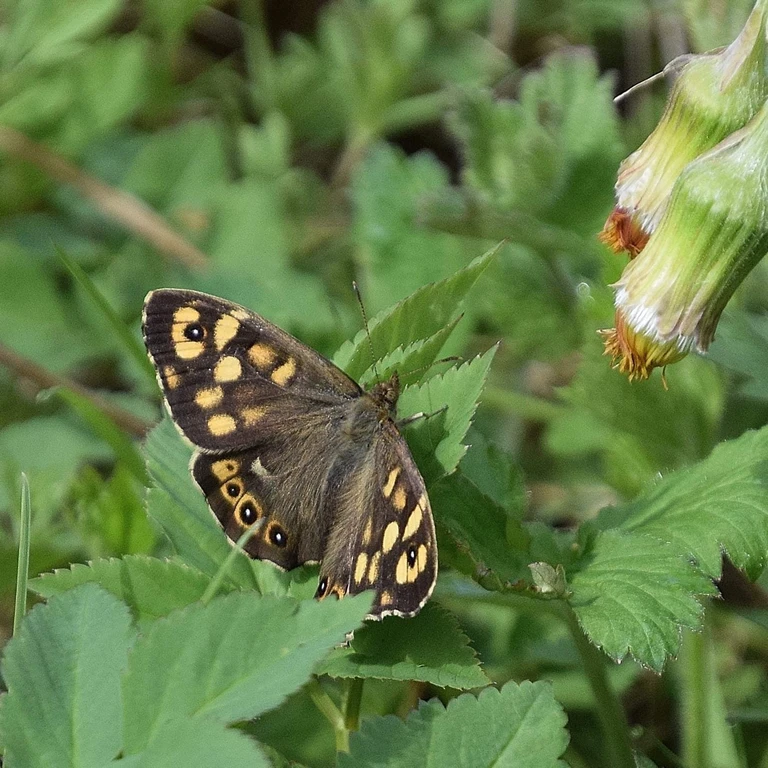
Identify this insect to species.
Pararge aegeria
